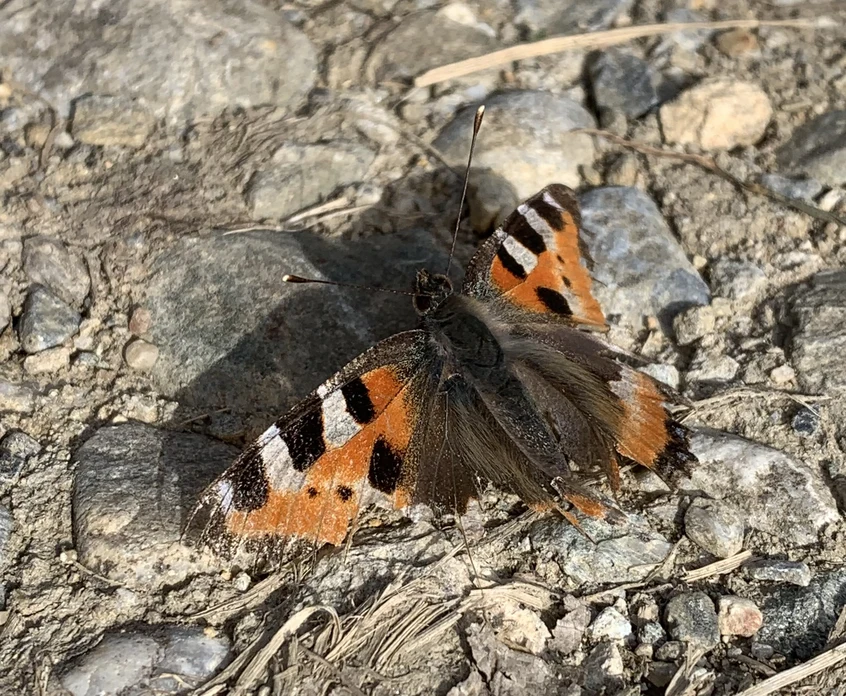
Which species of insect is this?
Aglais urticae
